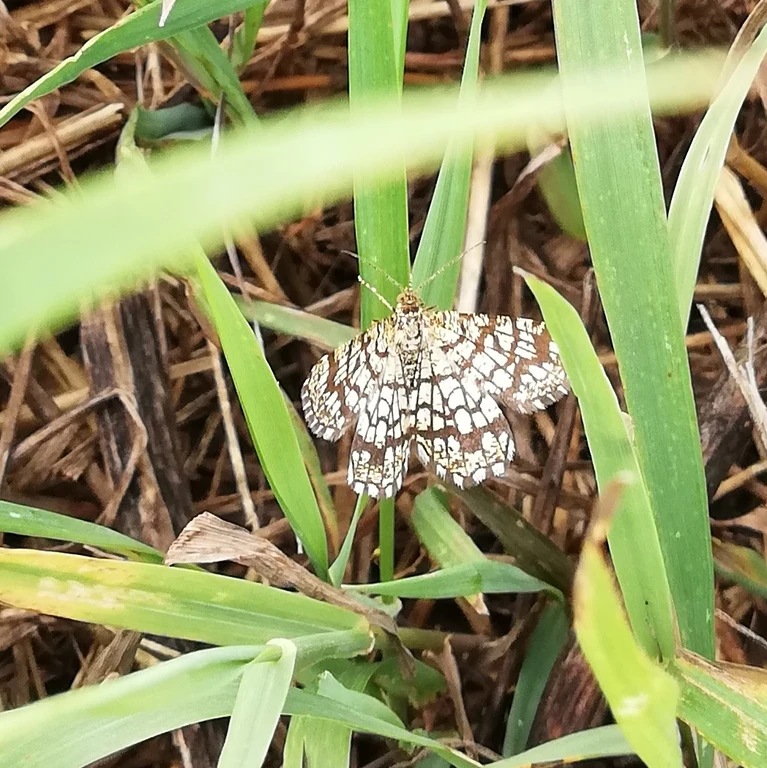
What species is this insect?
Chiasmia clathrata
